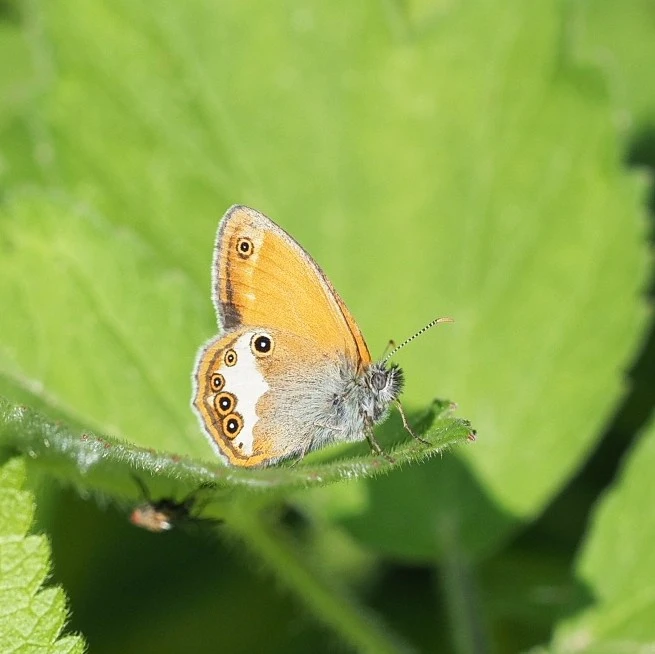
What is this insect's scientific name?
Coenonympha arcania
